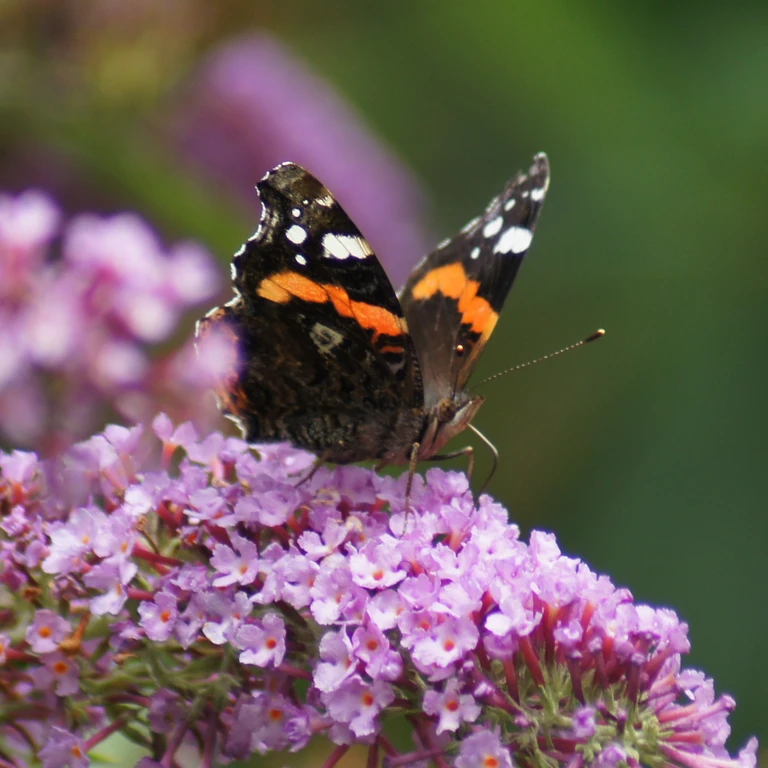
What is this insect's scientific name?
Vanessa atalanta
